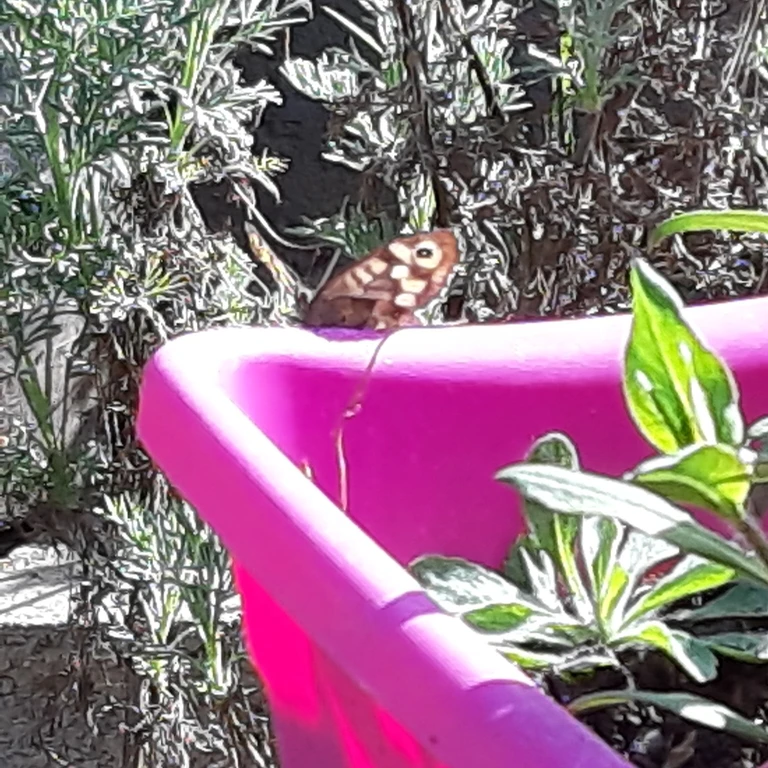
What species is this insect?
Pararge aegeria
